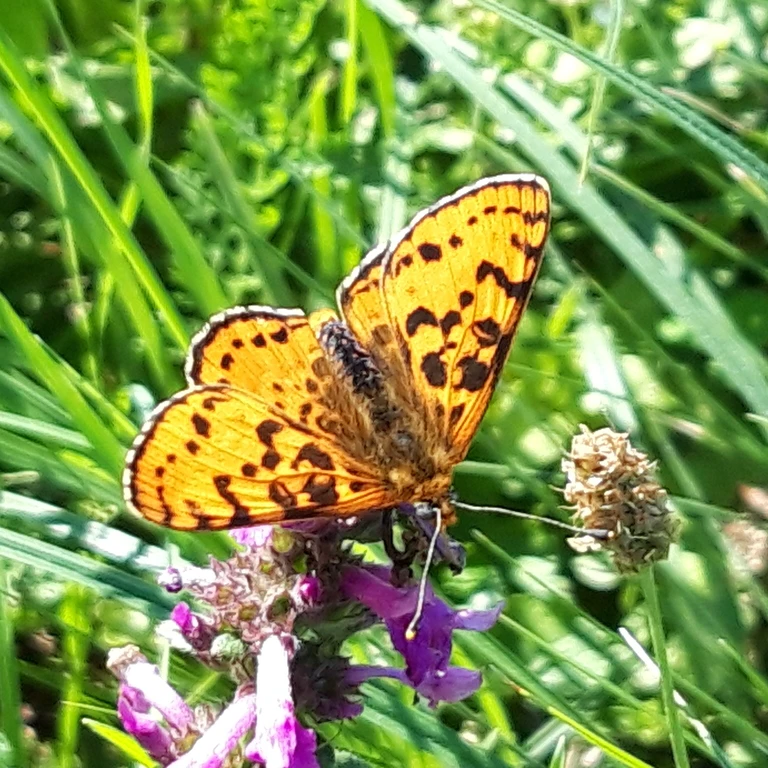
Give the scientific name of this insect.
Melitaea didyma
